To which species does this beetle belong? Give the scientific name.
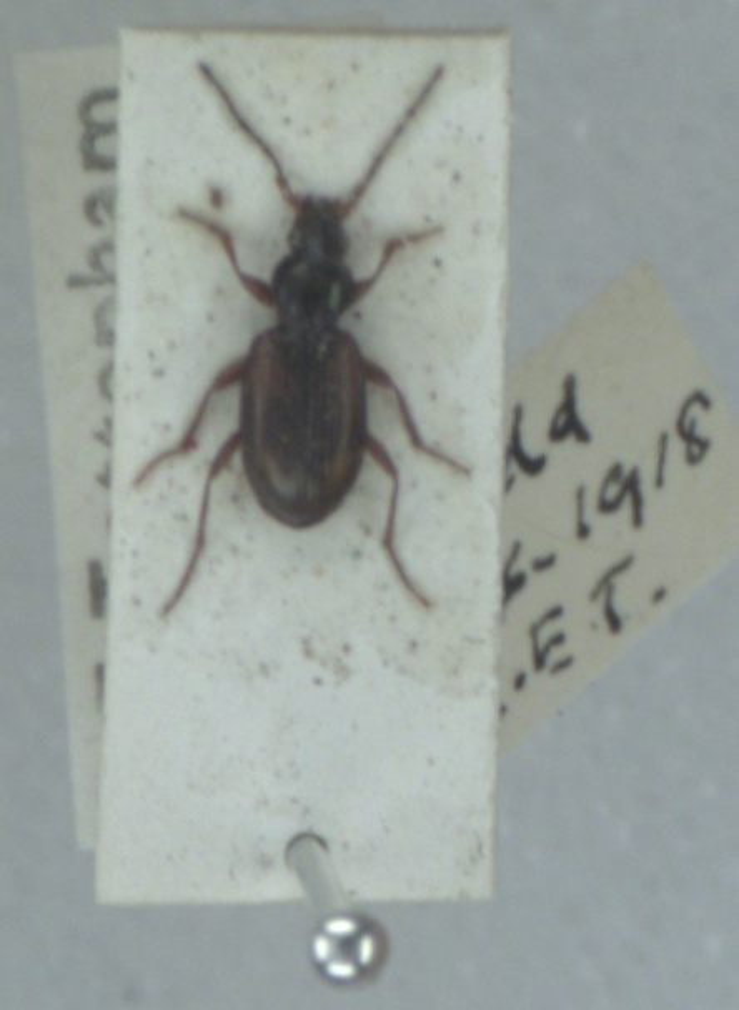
Bembidion tetracolum
